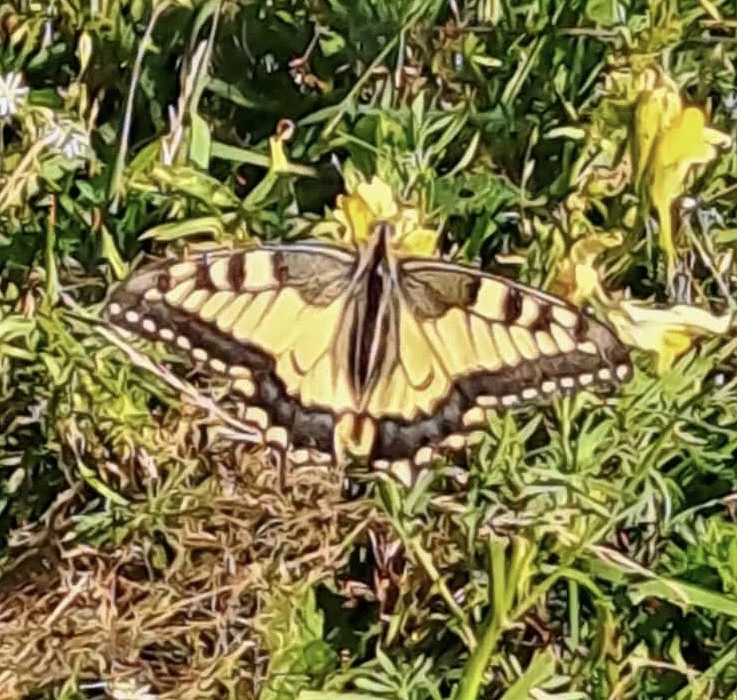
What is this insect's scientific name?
Papilio machaon
